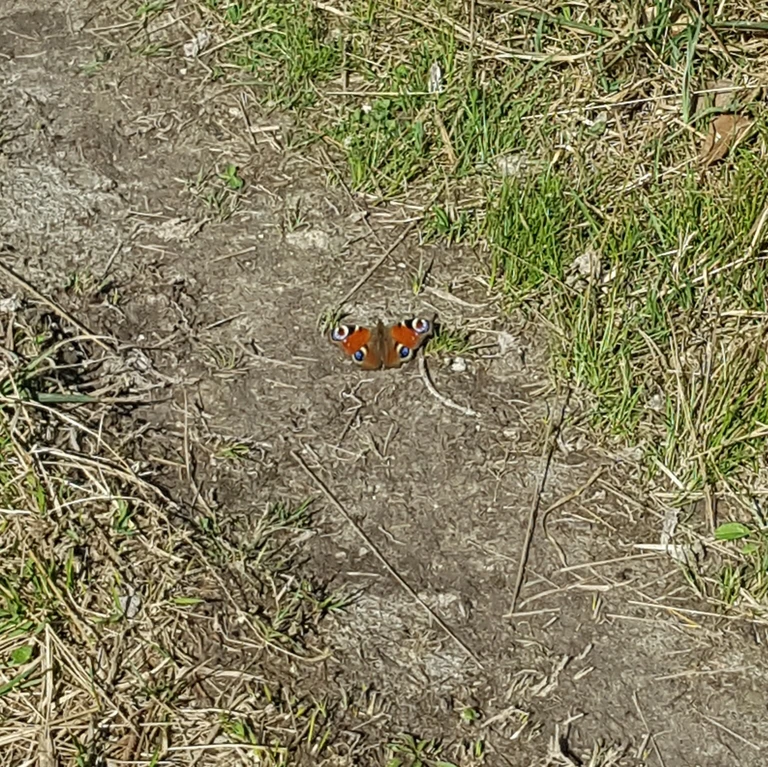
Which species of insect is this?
Aglais io
